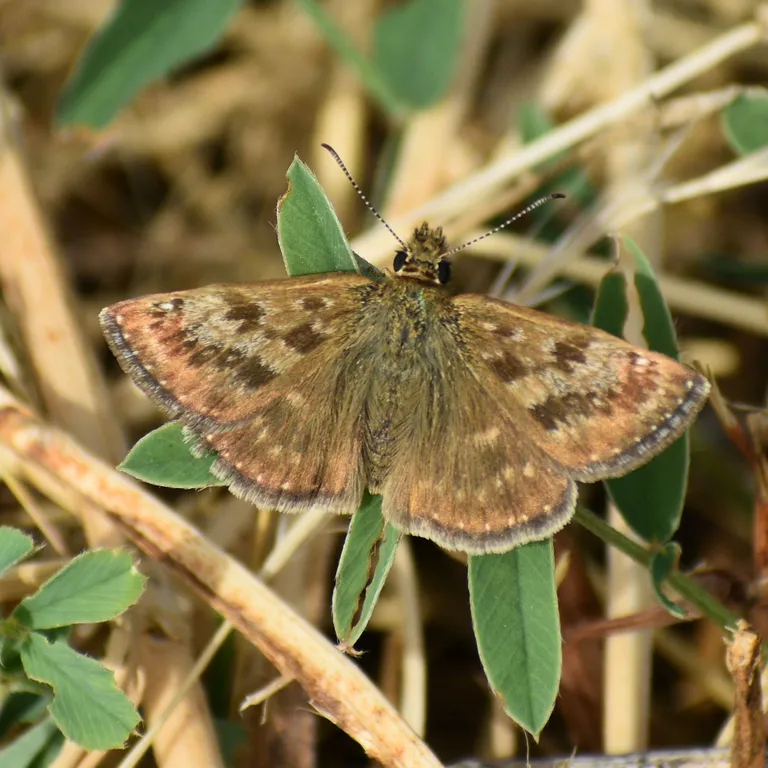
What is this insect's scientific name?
Erynnis tages
